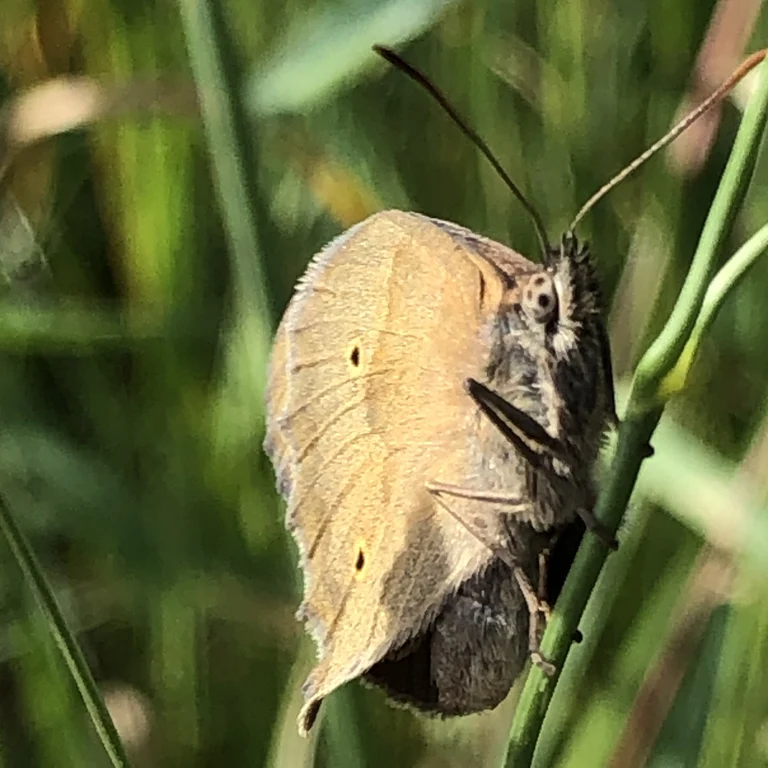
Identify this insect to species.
Maniola jurtina
